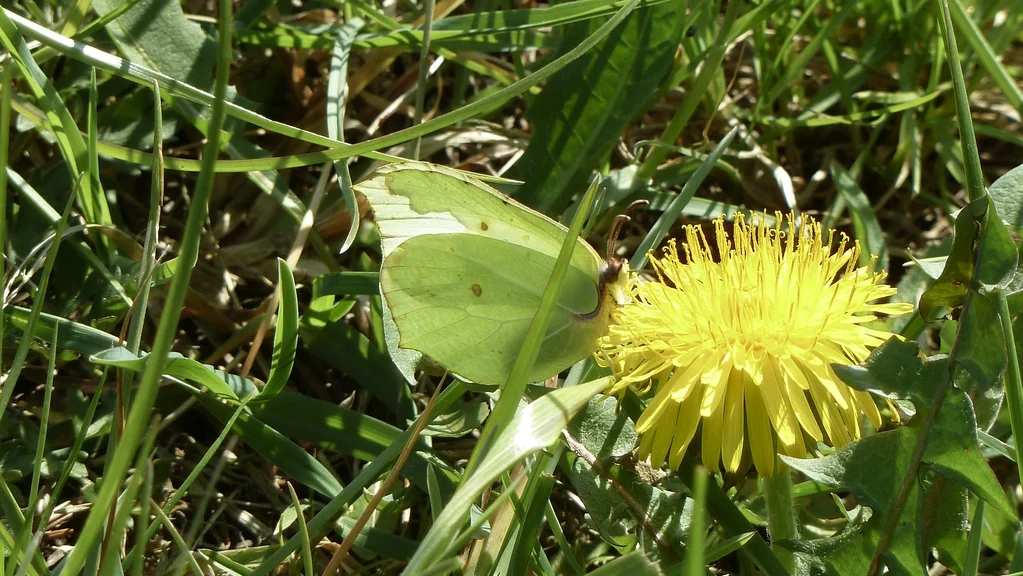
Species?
Gonepteryx rhamni
